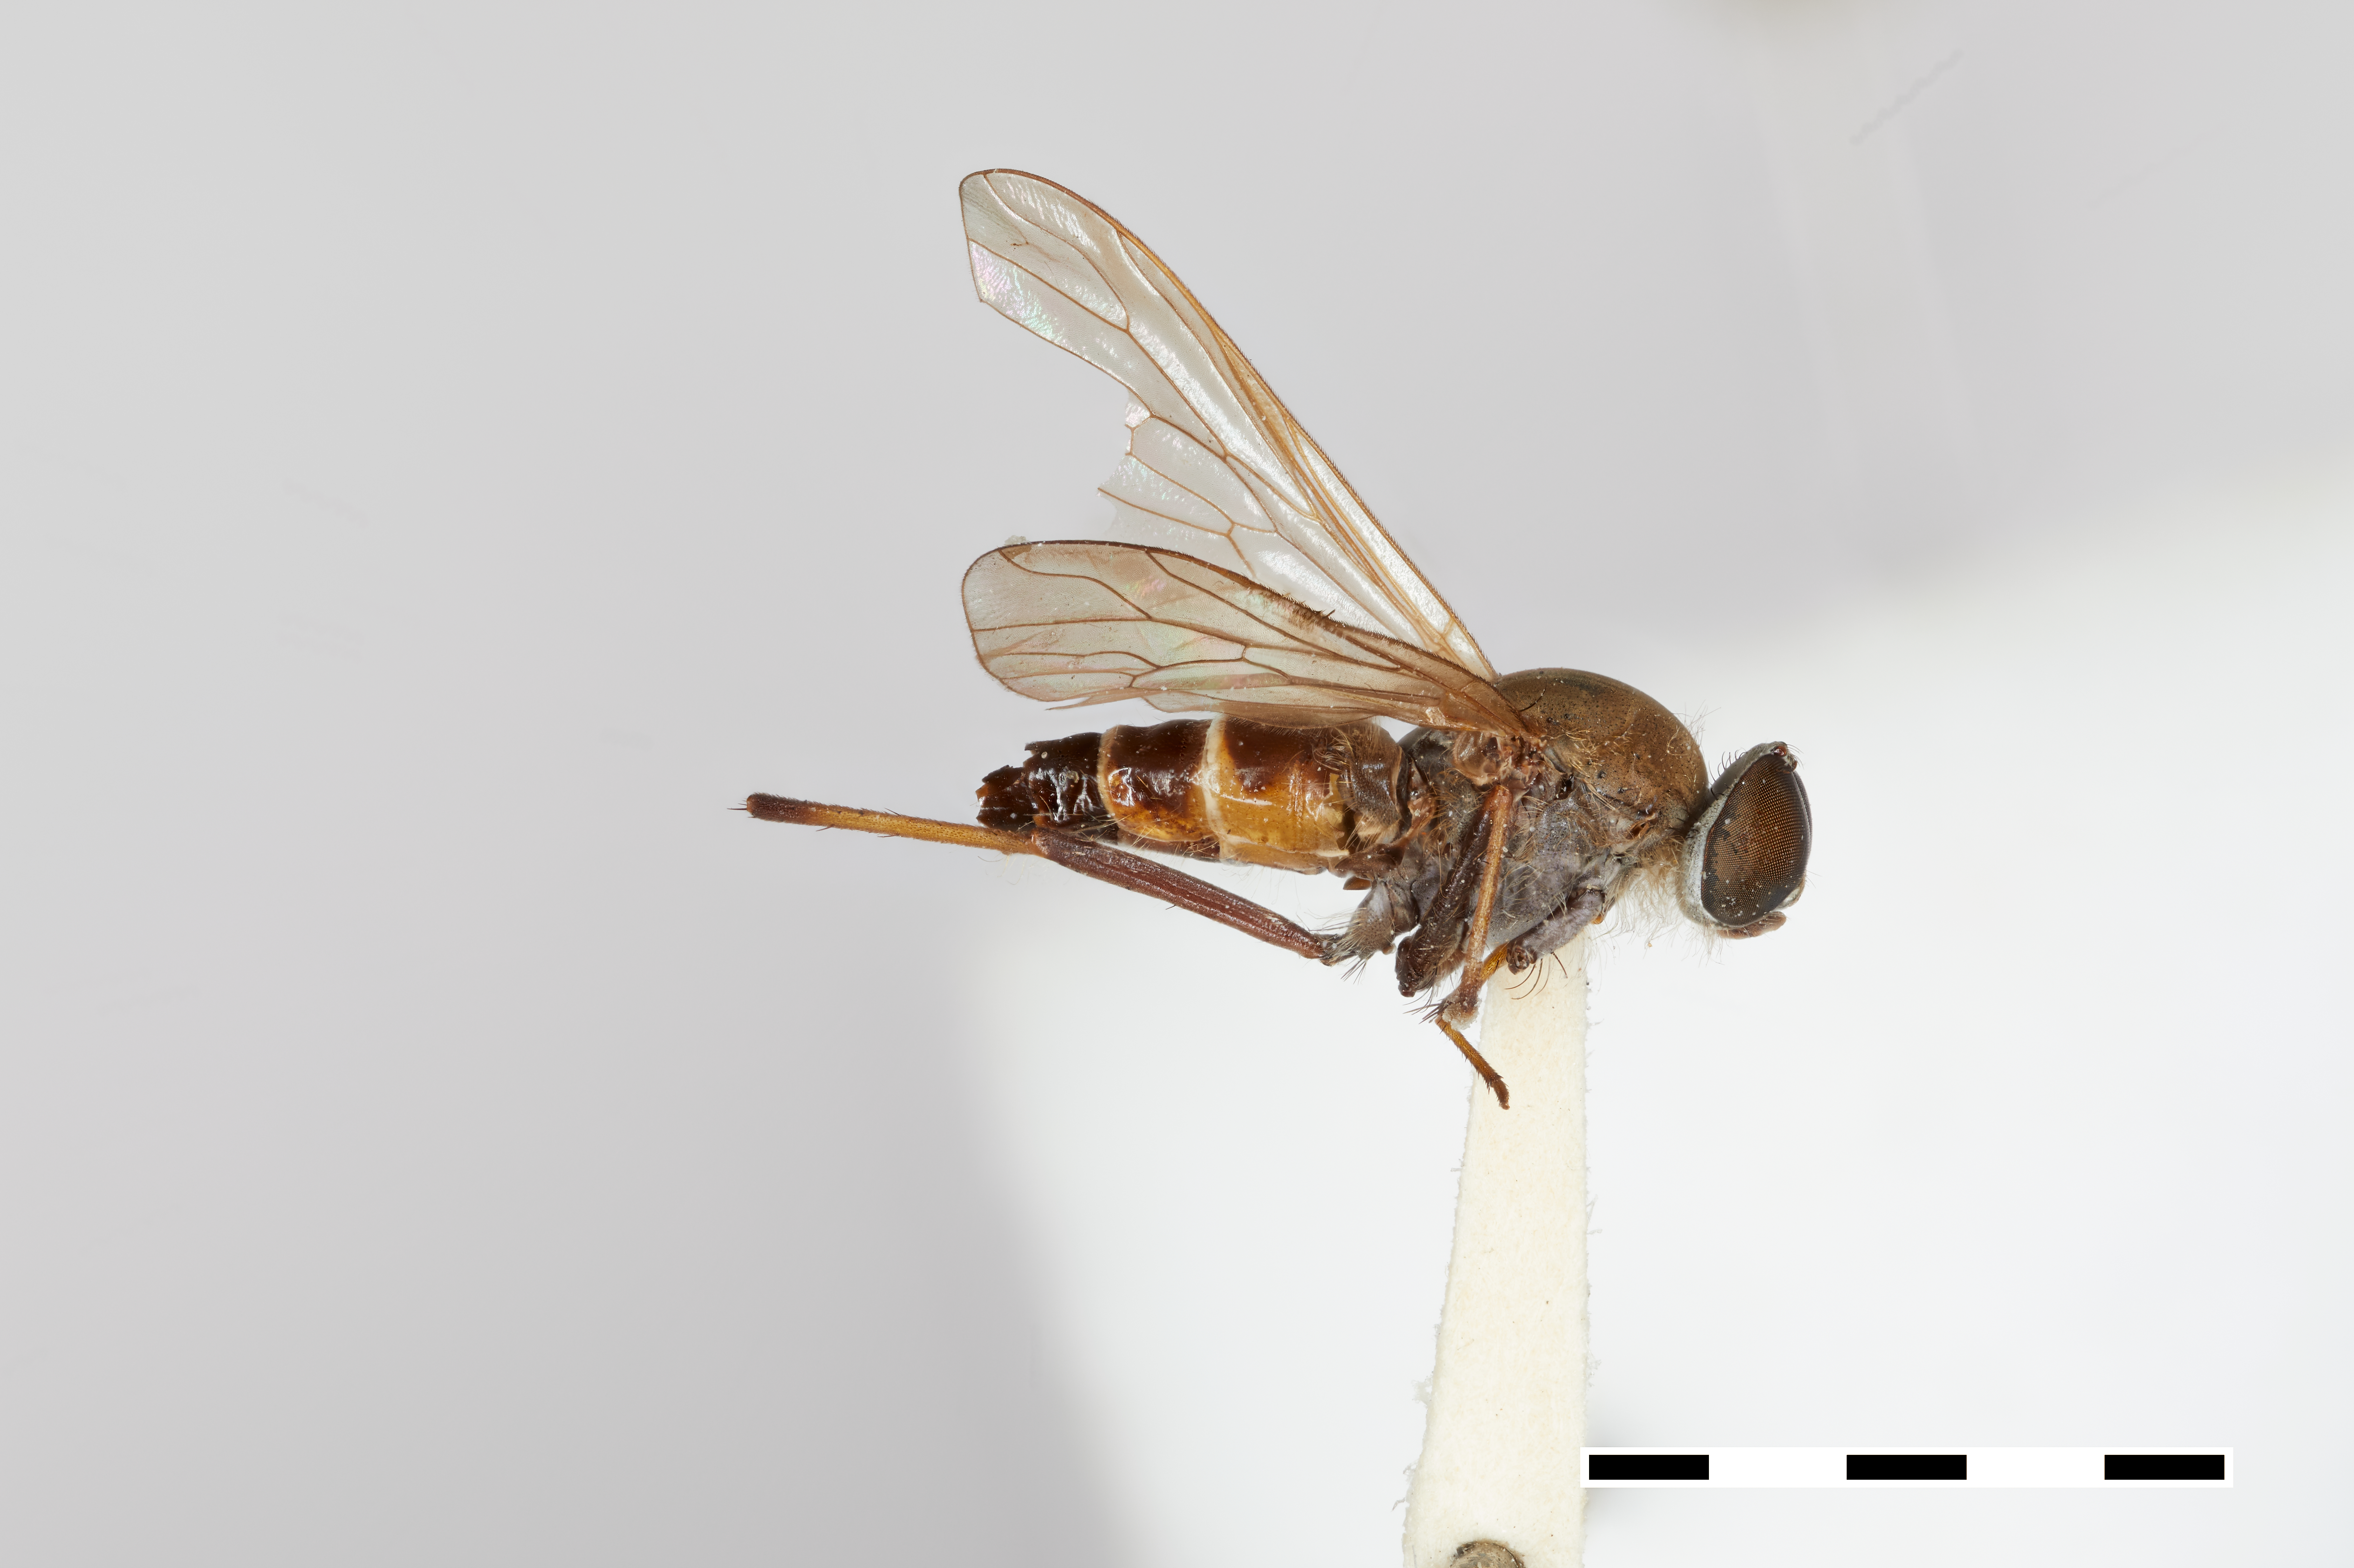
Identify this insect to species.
Melanacrosathe siamensis
